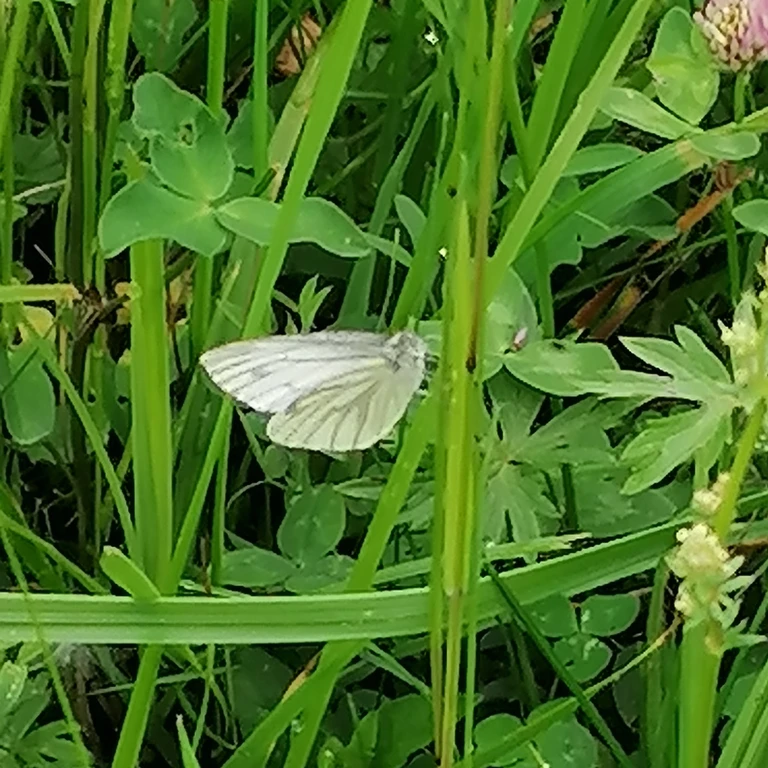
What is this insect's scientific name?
Pieris napi
